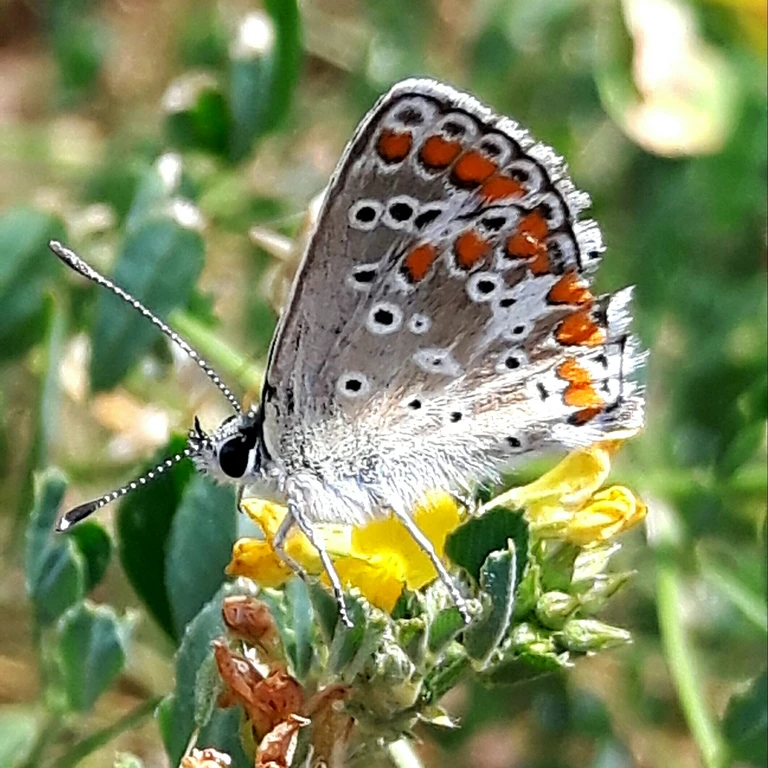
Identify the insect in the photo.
Aricia agestis/artaxerxes
